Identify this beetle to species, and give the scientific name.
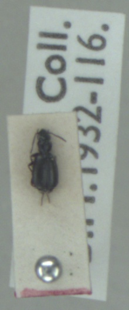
Syntomus truncatellus
